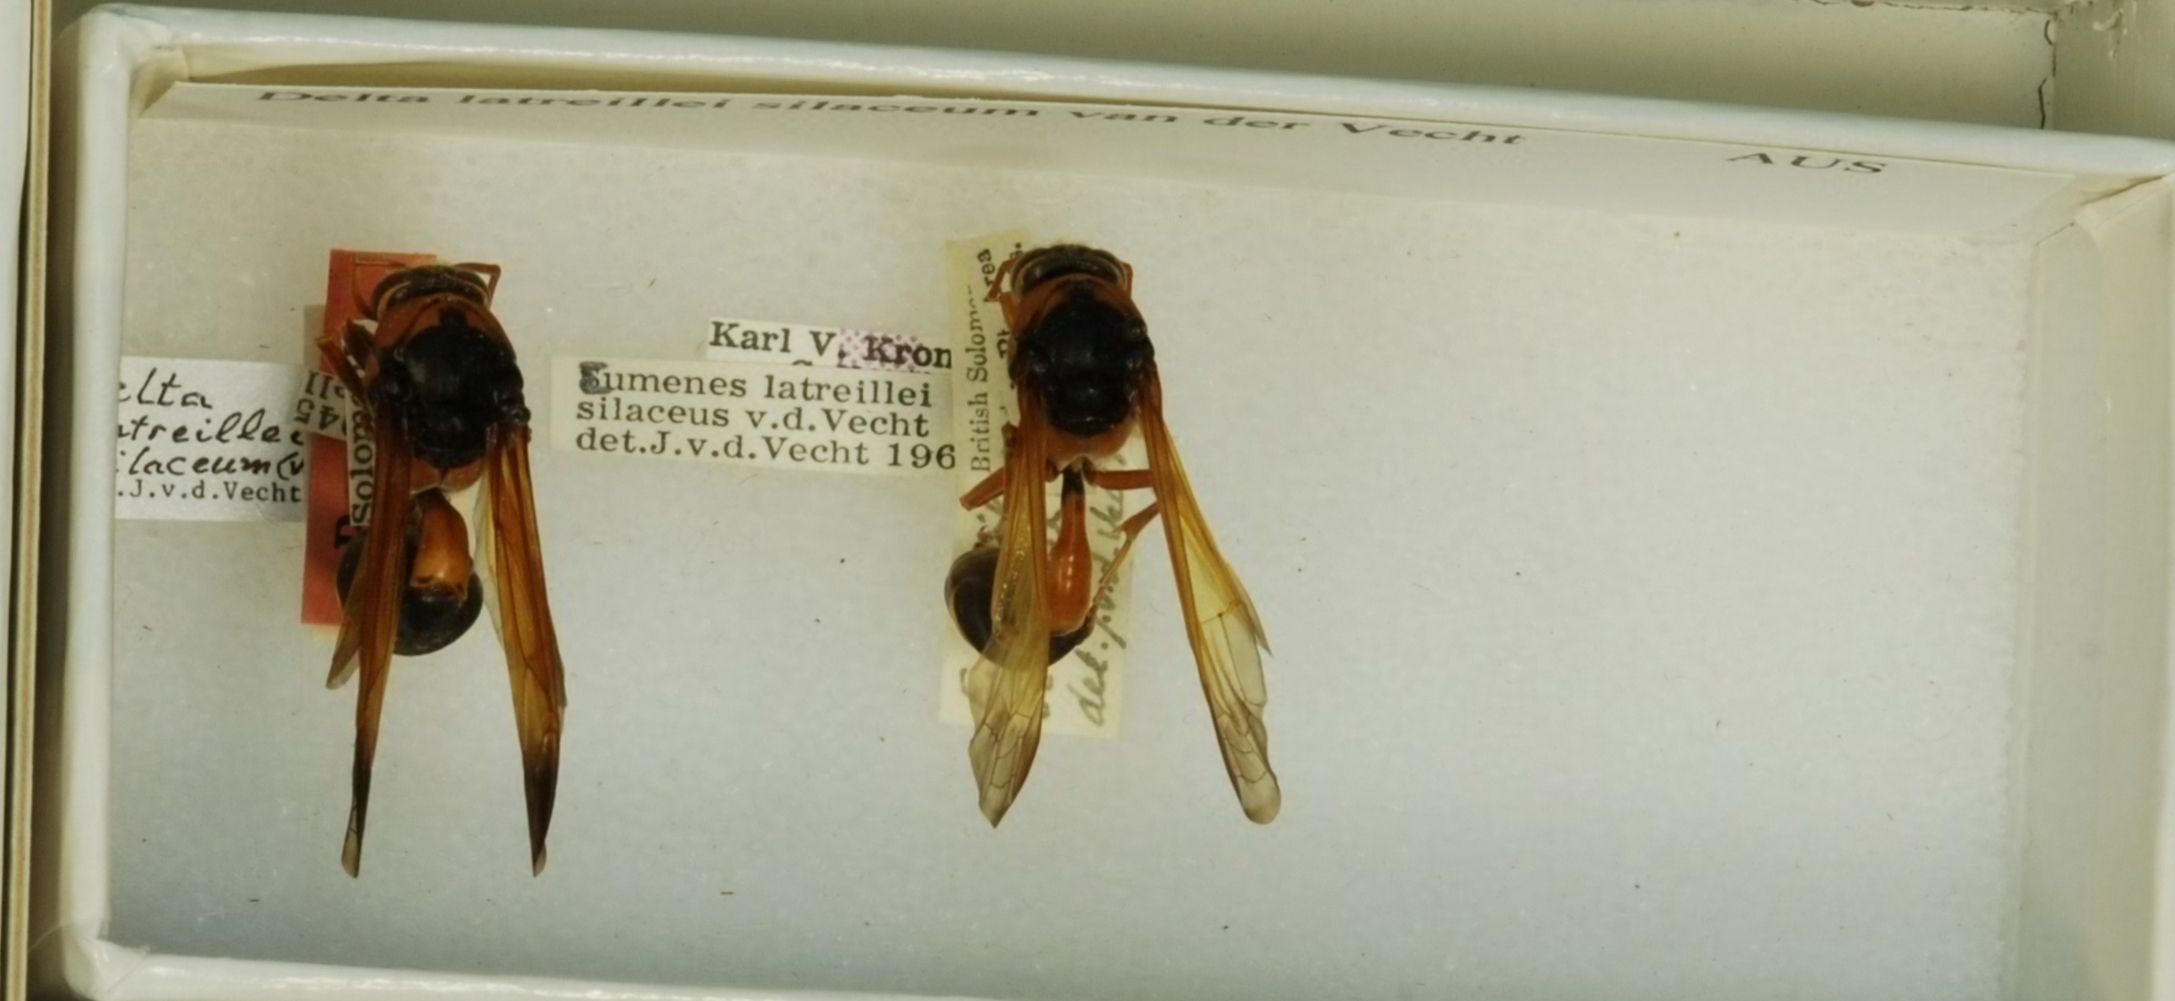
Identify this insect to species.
Delta latreillei
